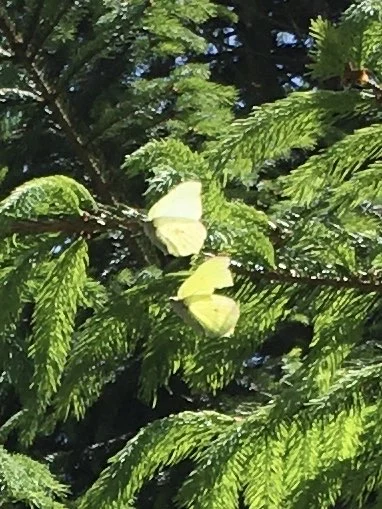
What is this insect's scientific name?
Gonepteryx rhamni
